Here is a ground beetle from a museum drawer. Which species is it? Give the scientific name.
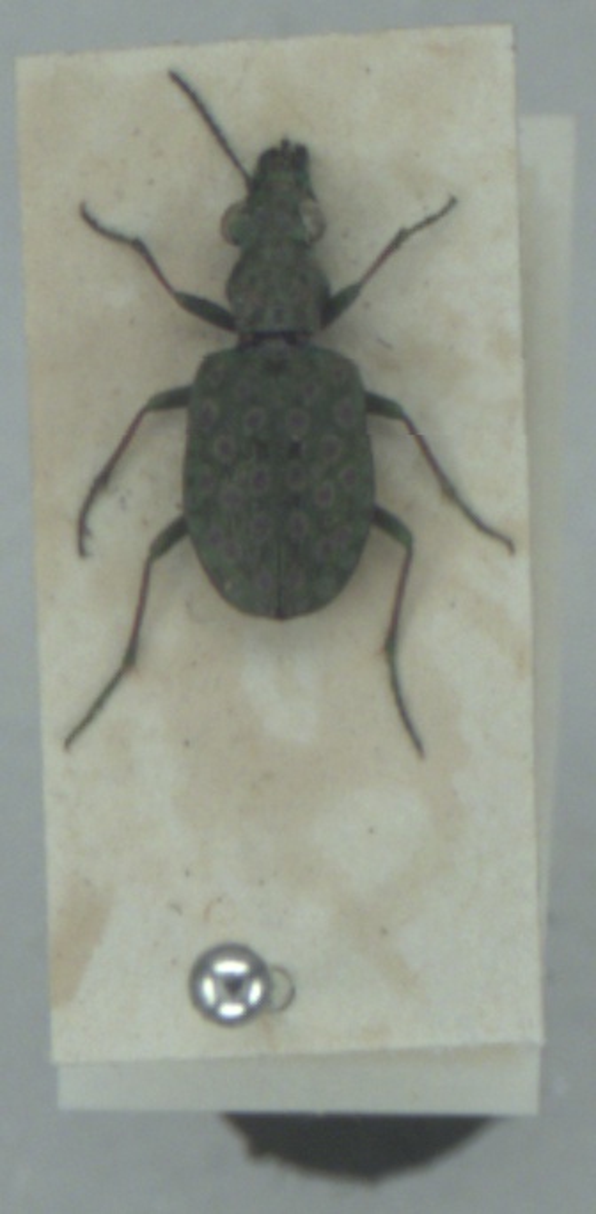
Elaphrus riparius
